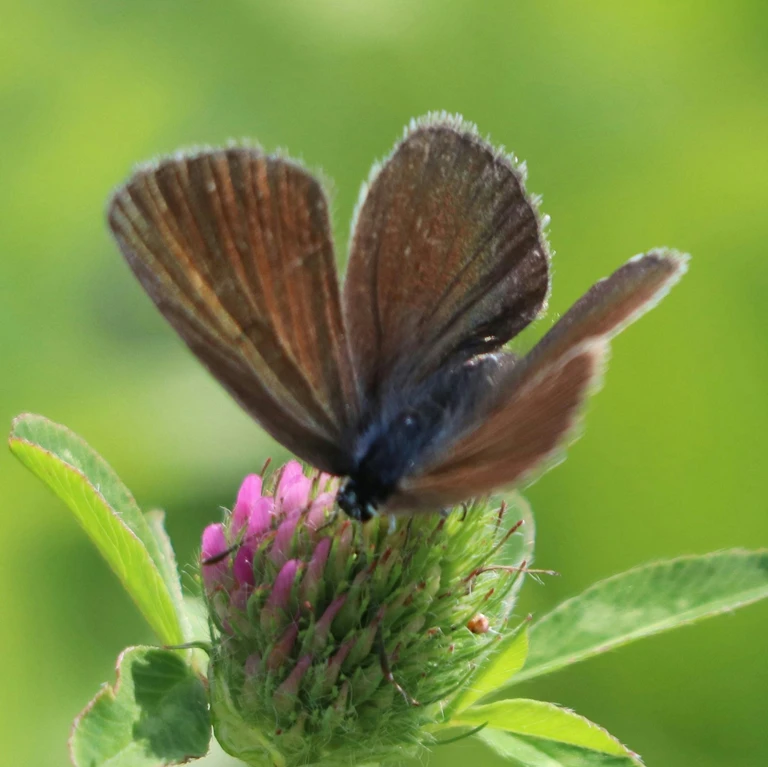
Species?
Cyaniris semiargus
